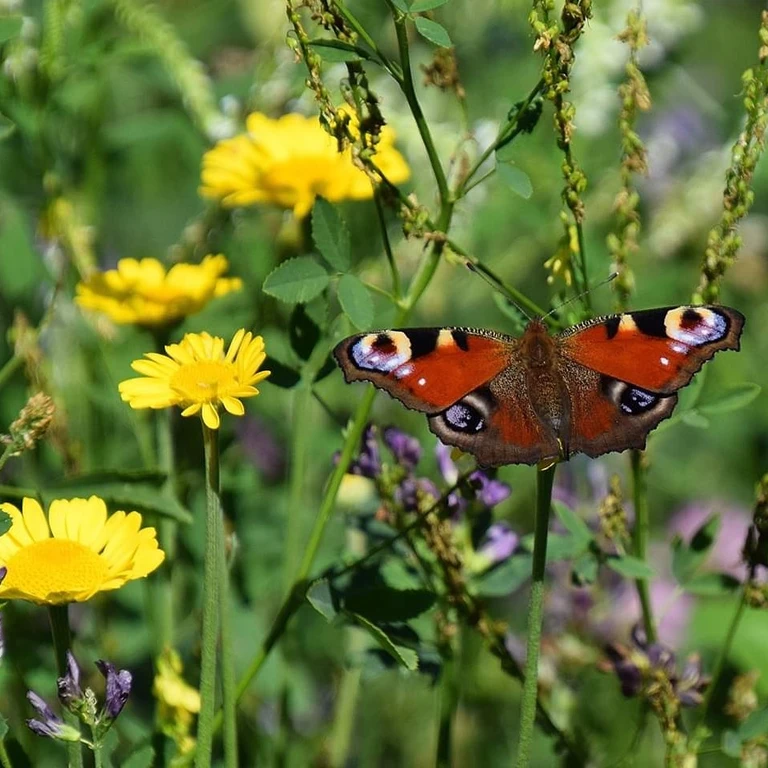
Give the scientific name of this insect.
Aglais io
